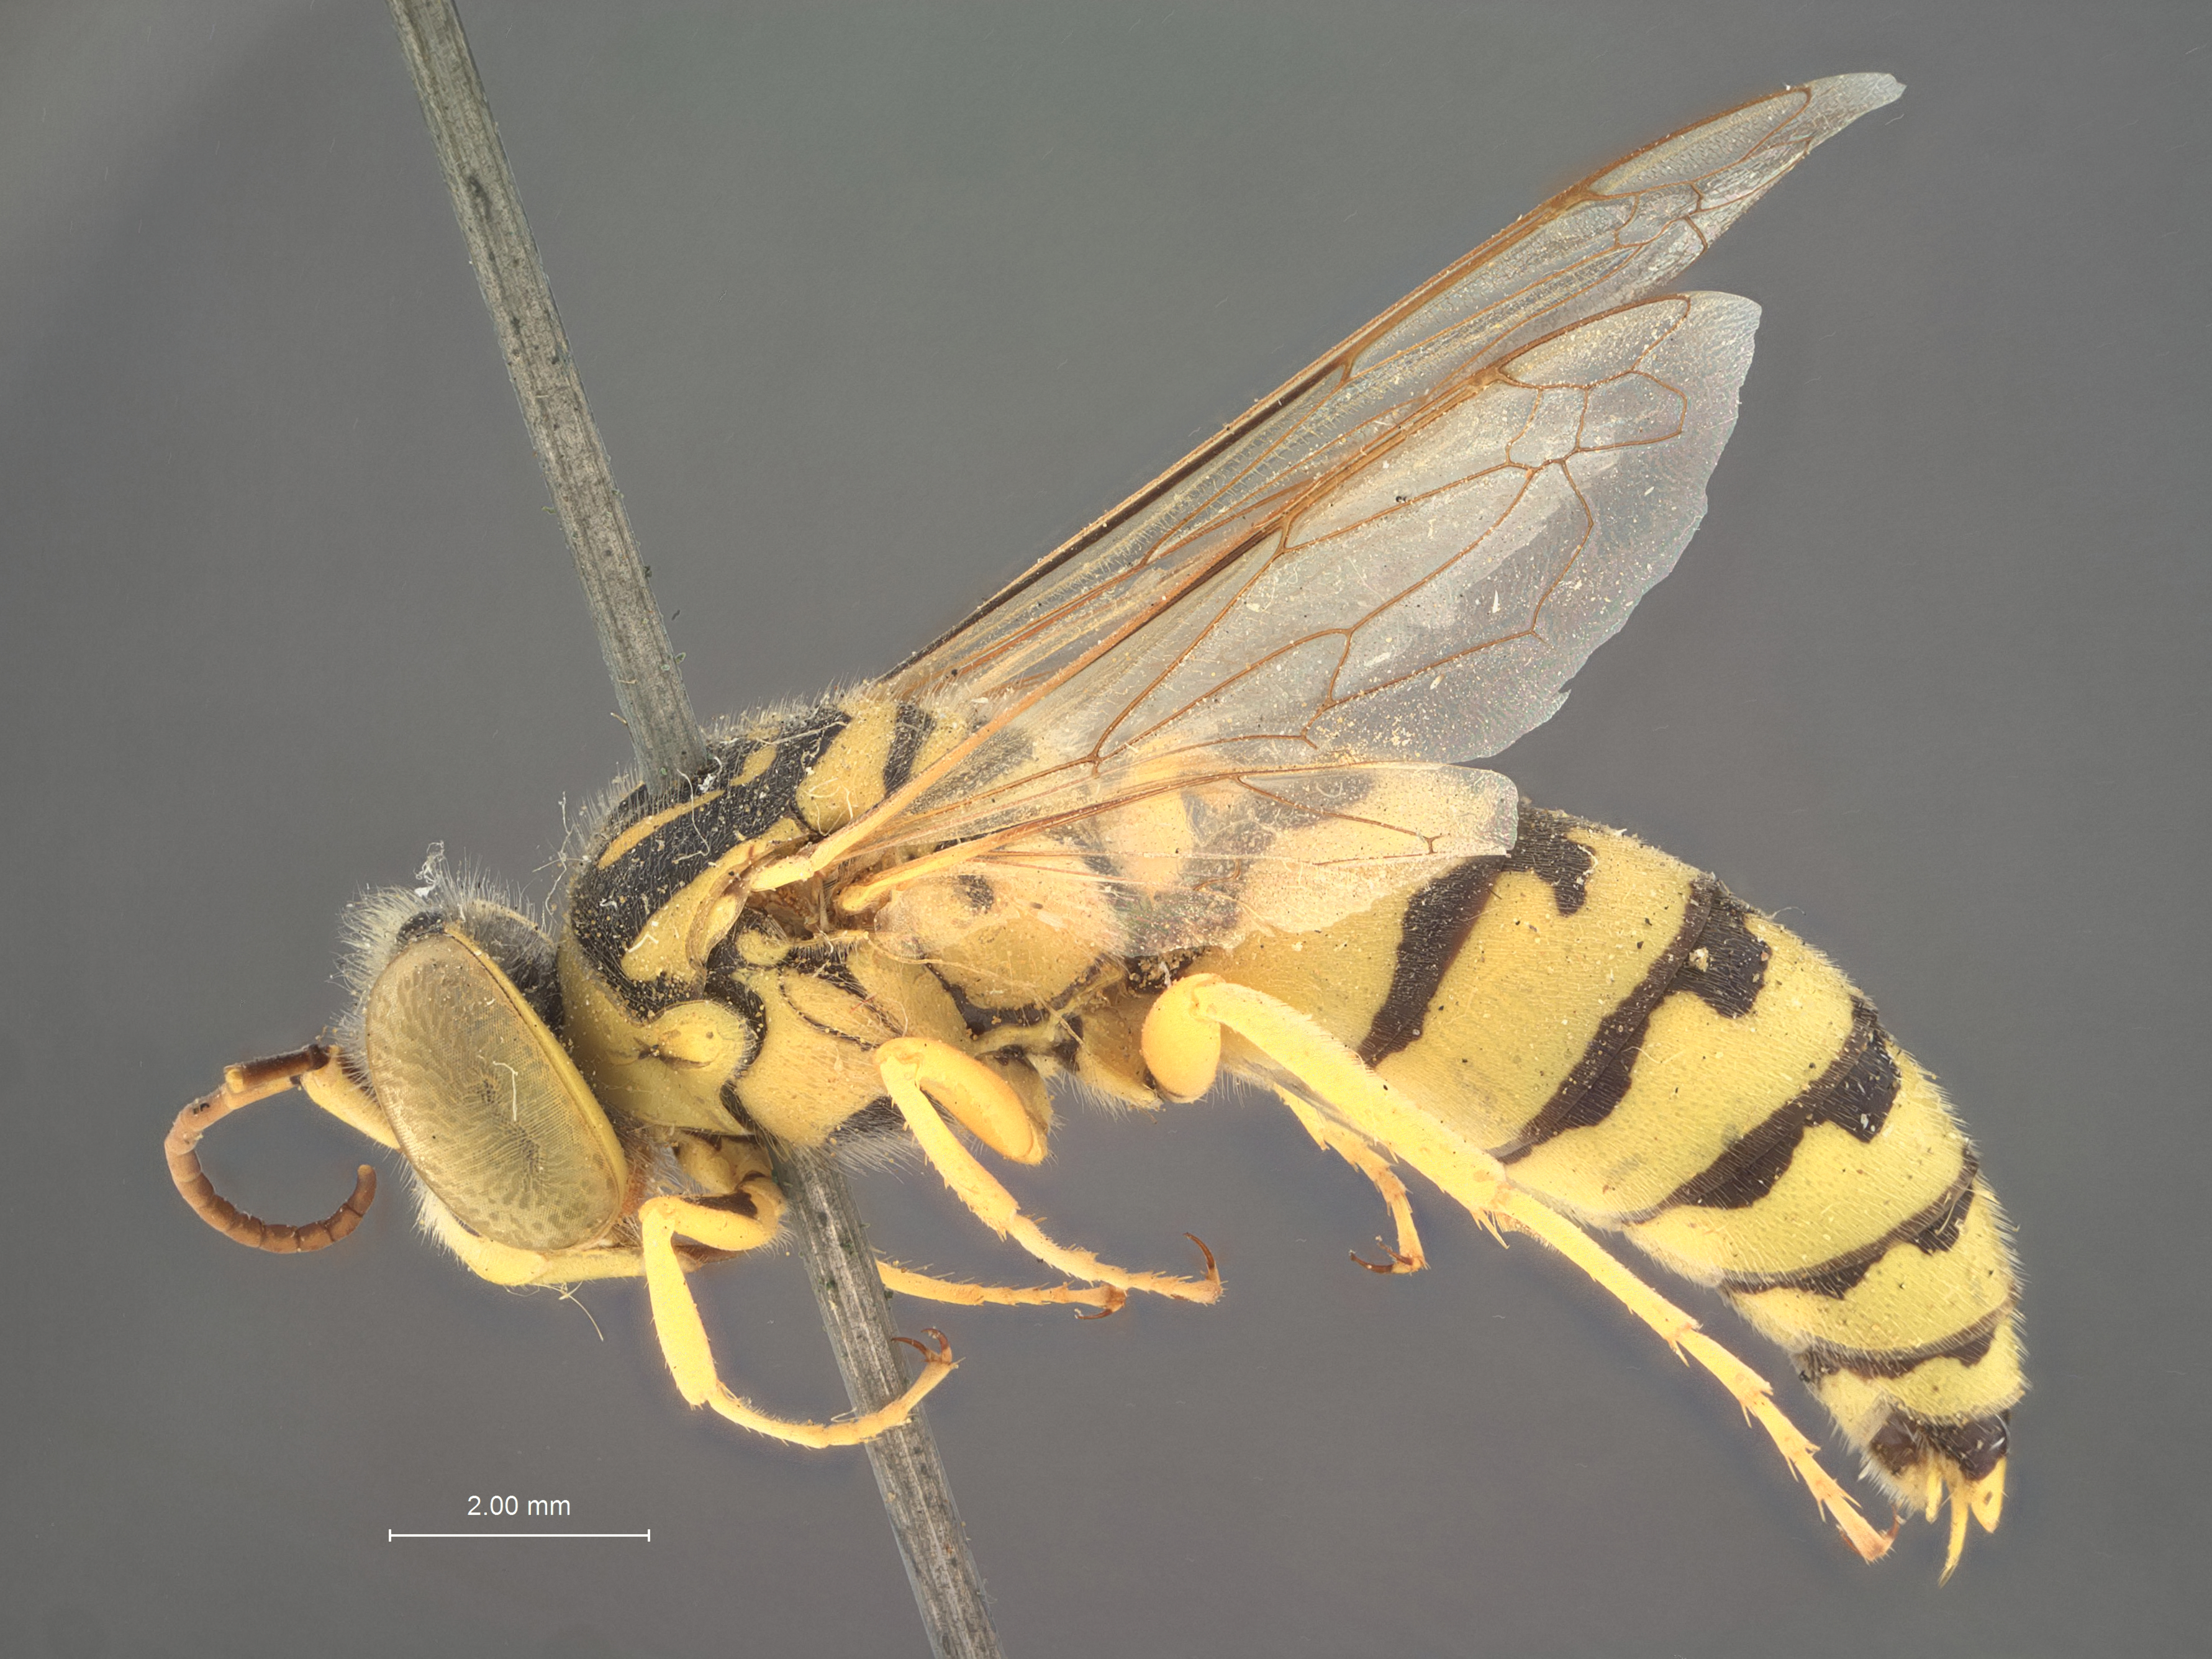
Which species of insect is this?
Stictiella melanosterna
